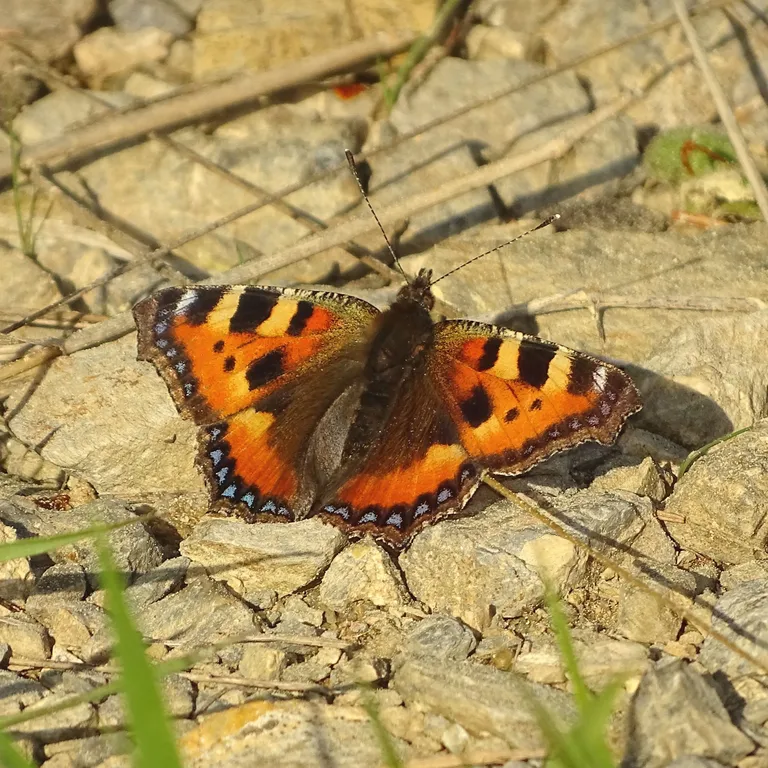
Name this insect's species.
Aglais urticae
